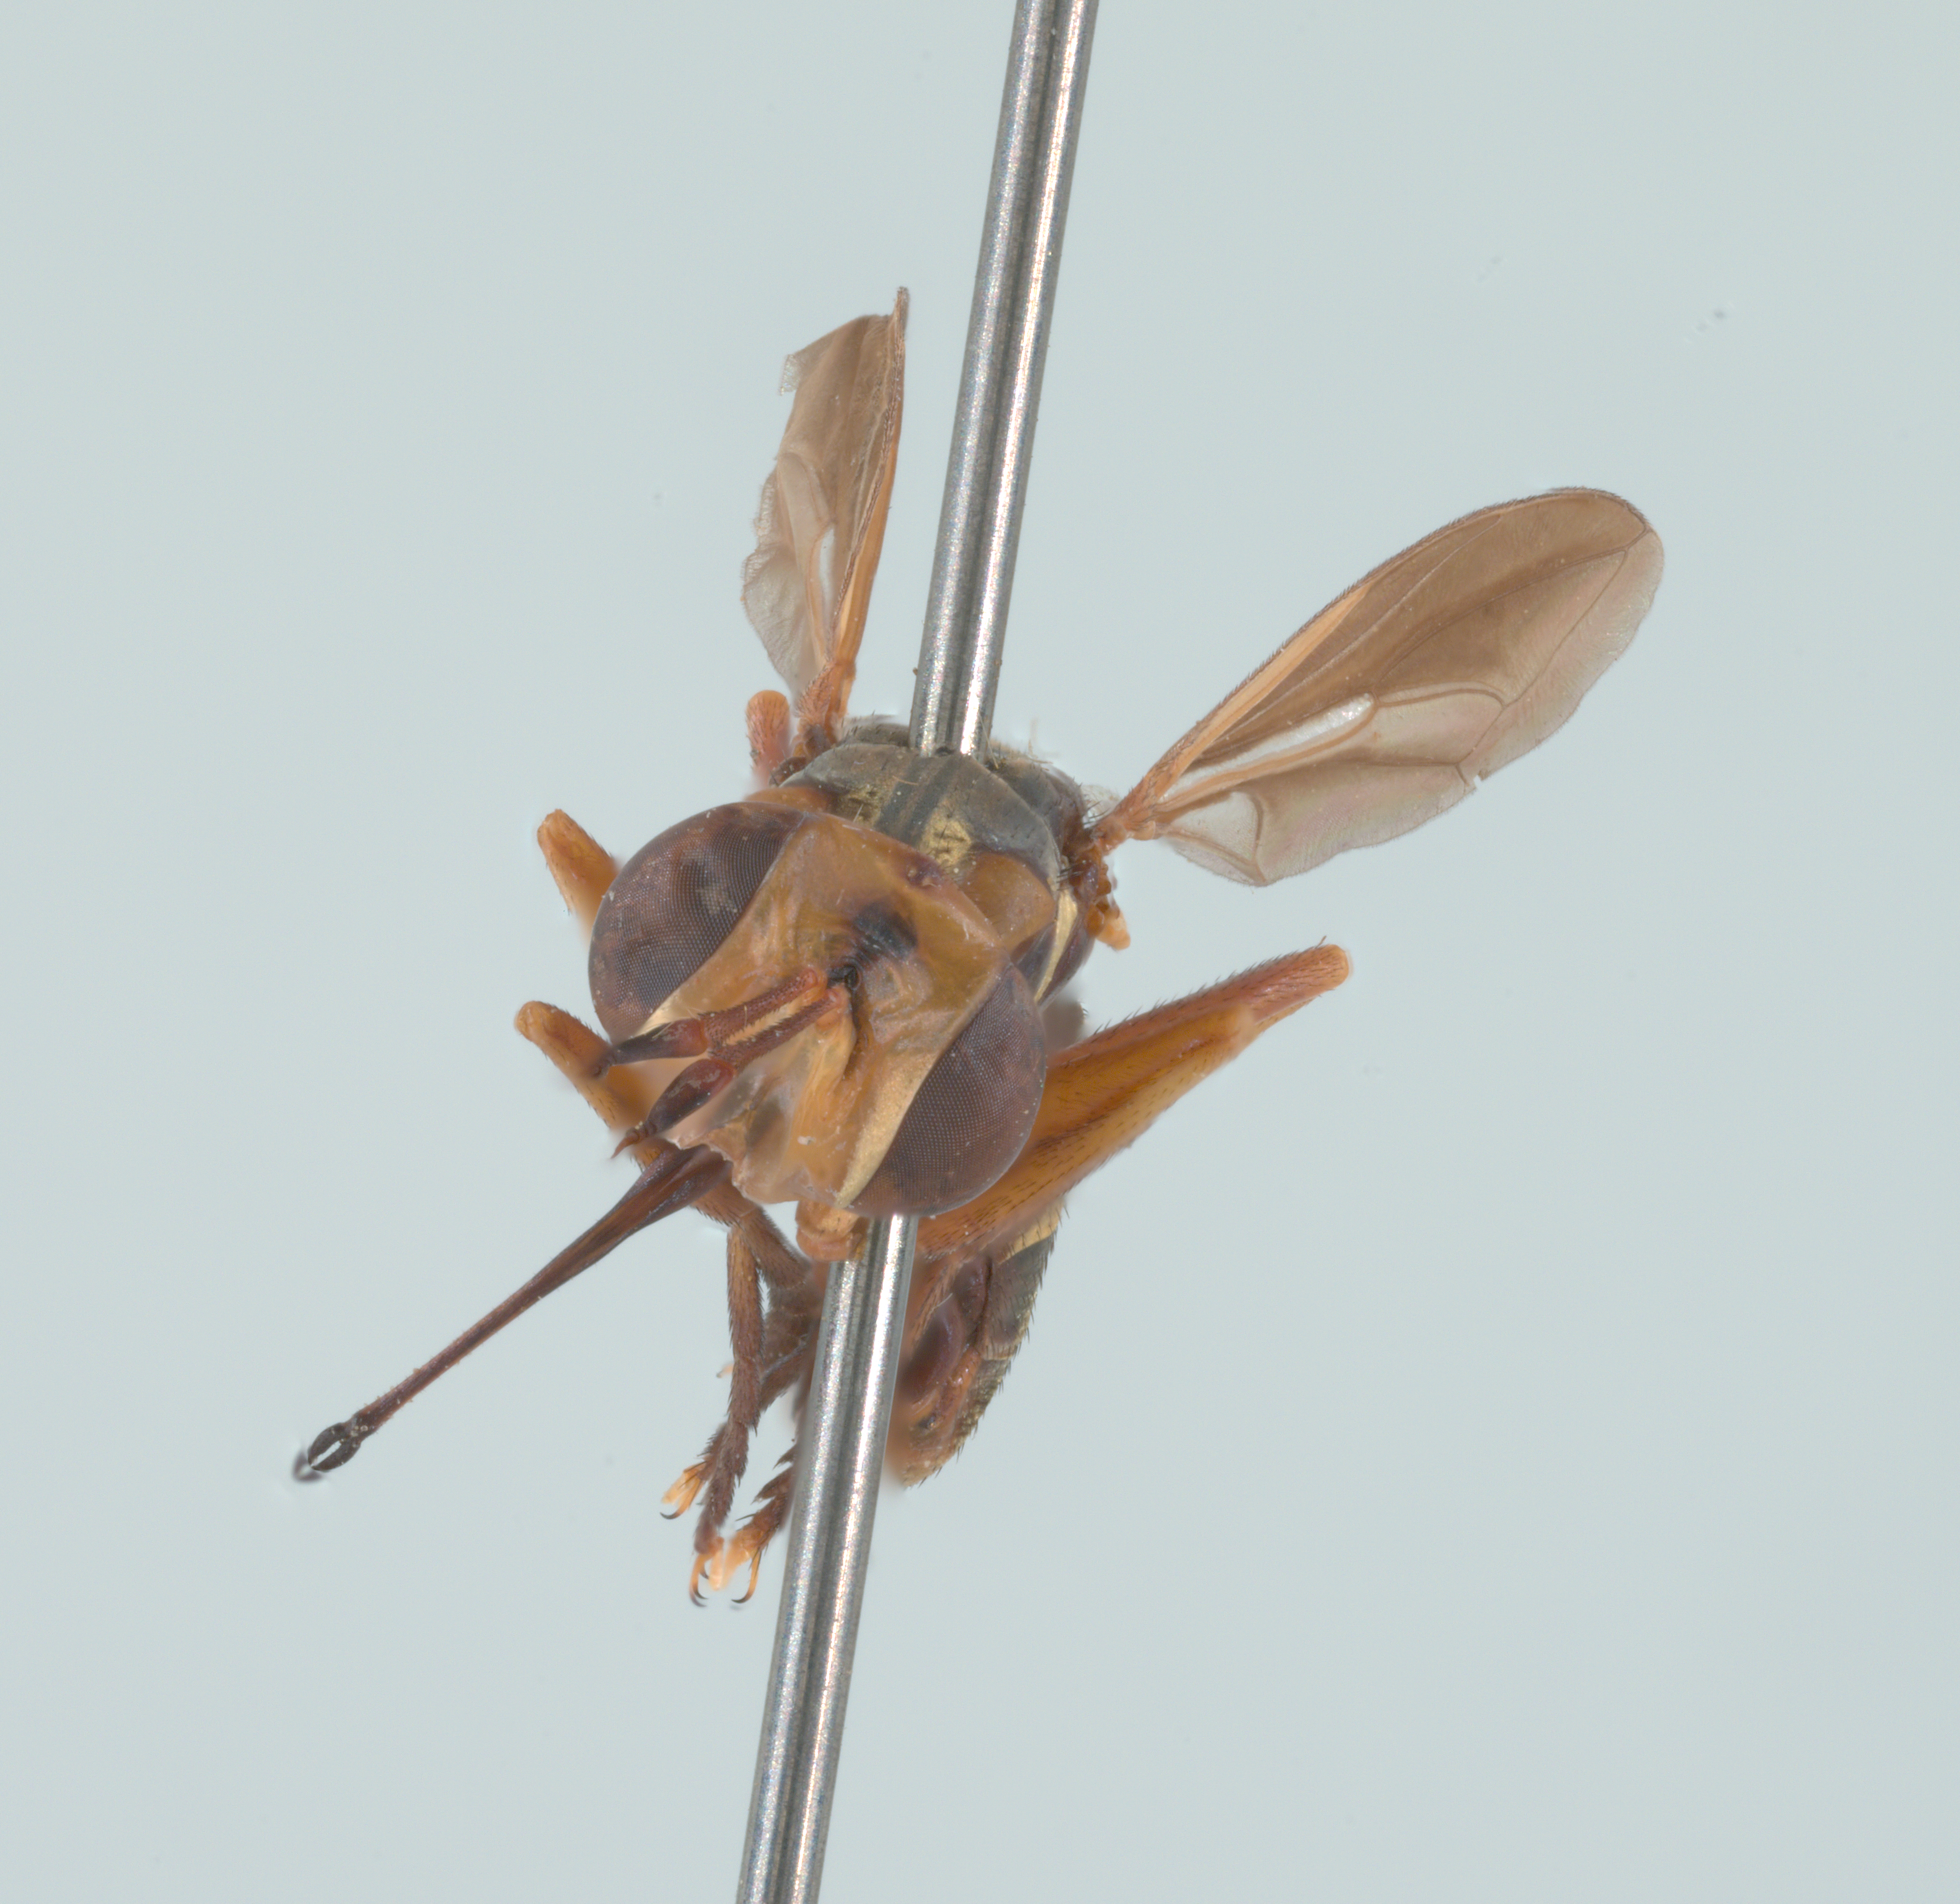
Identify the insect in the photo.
Physoconops brachyrhynchus
